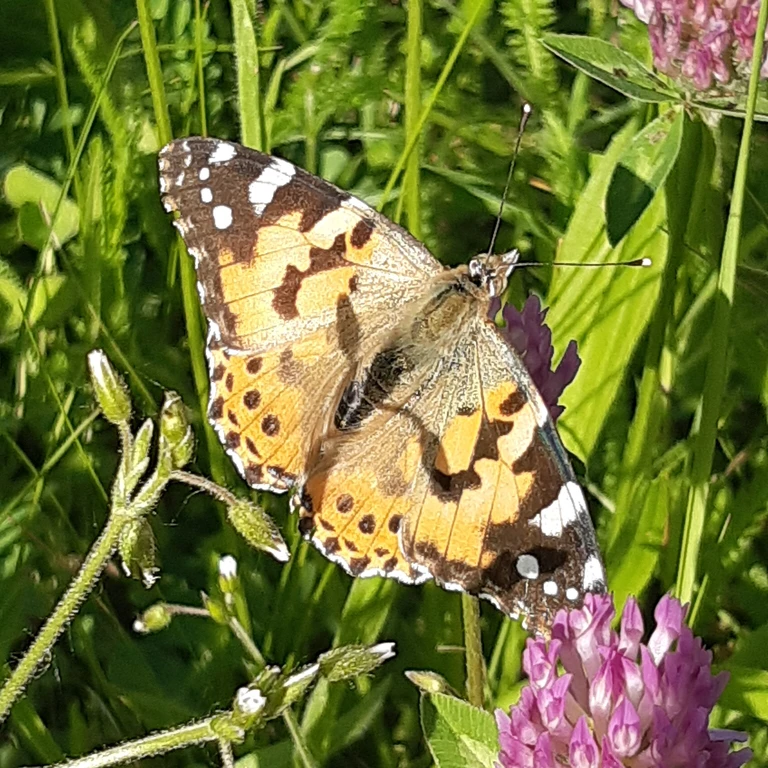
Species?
Vanessa cardui
